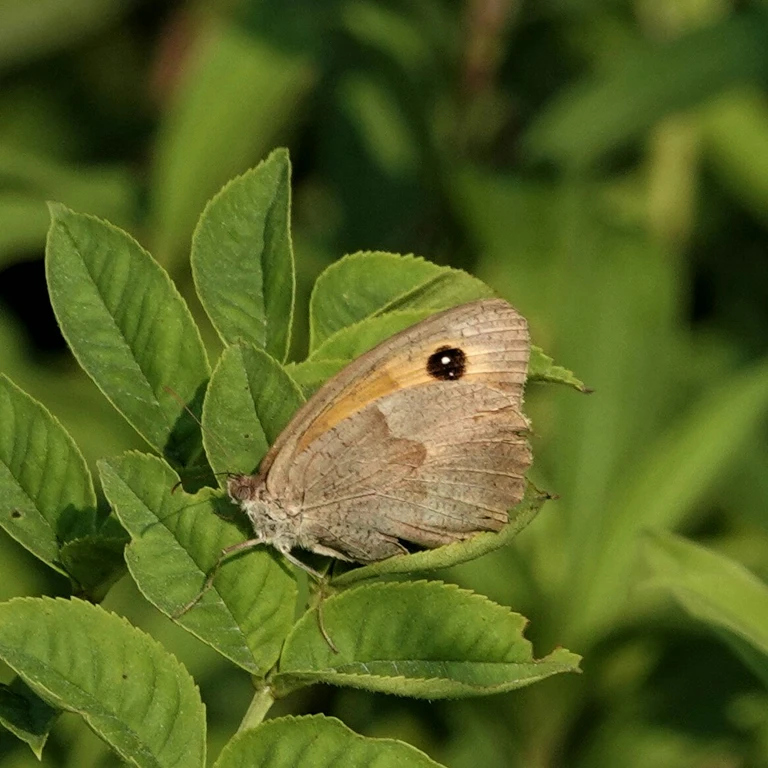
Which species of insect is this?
Maniola jurtina
